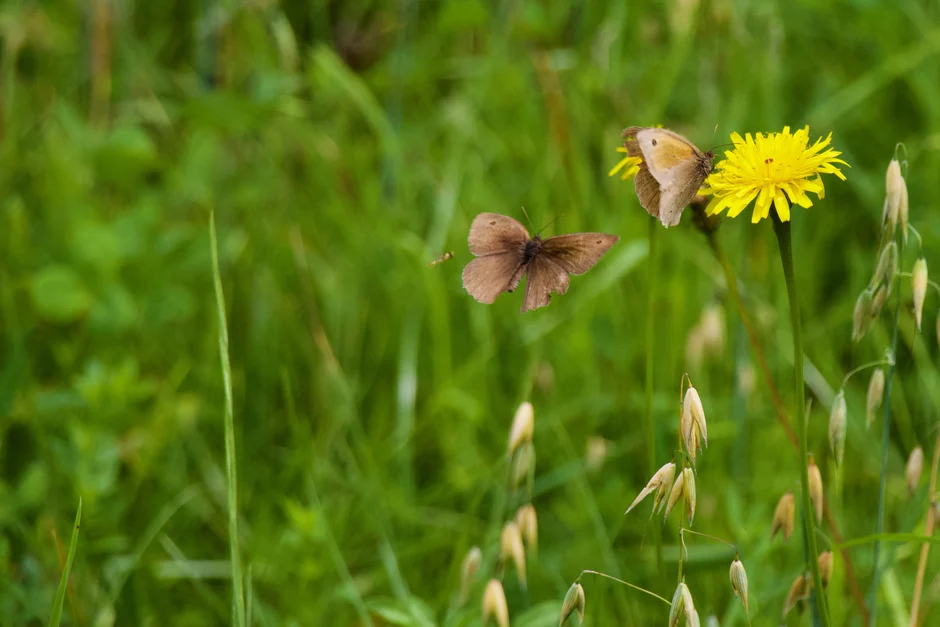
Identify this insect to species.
Maniola jurtina
